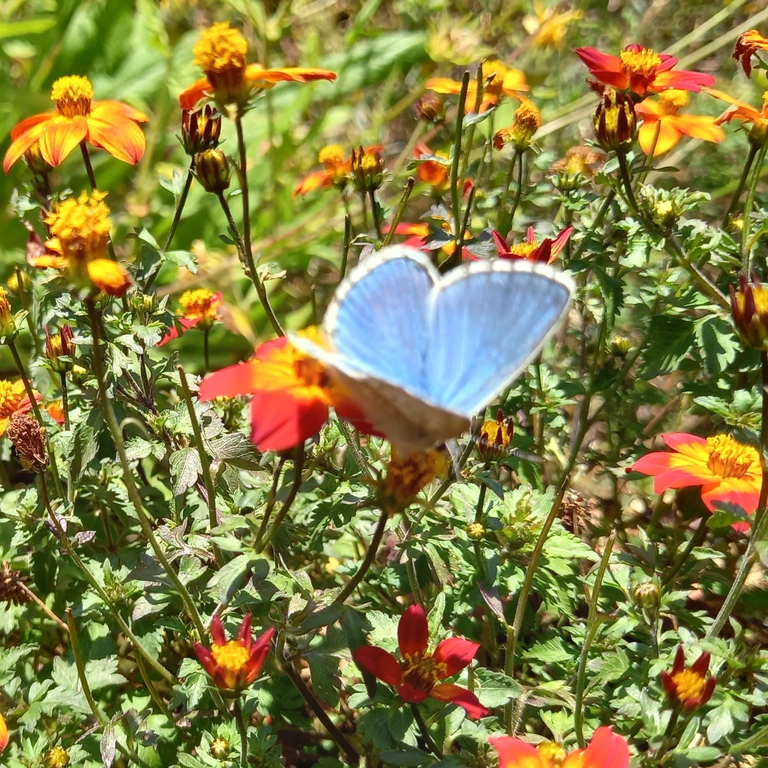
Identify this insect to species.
Lysandra bellargus
